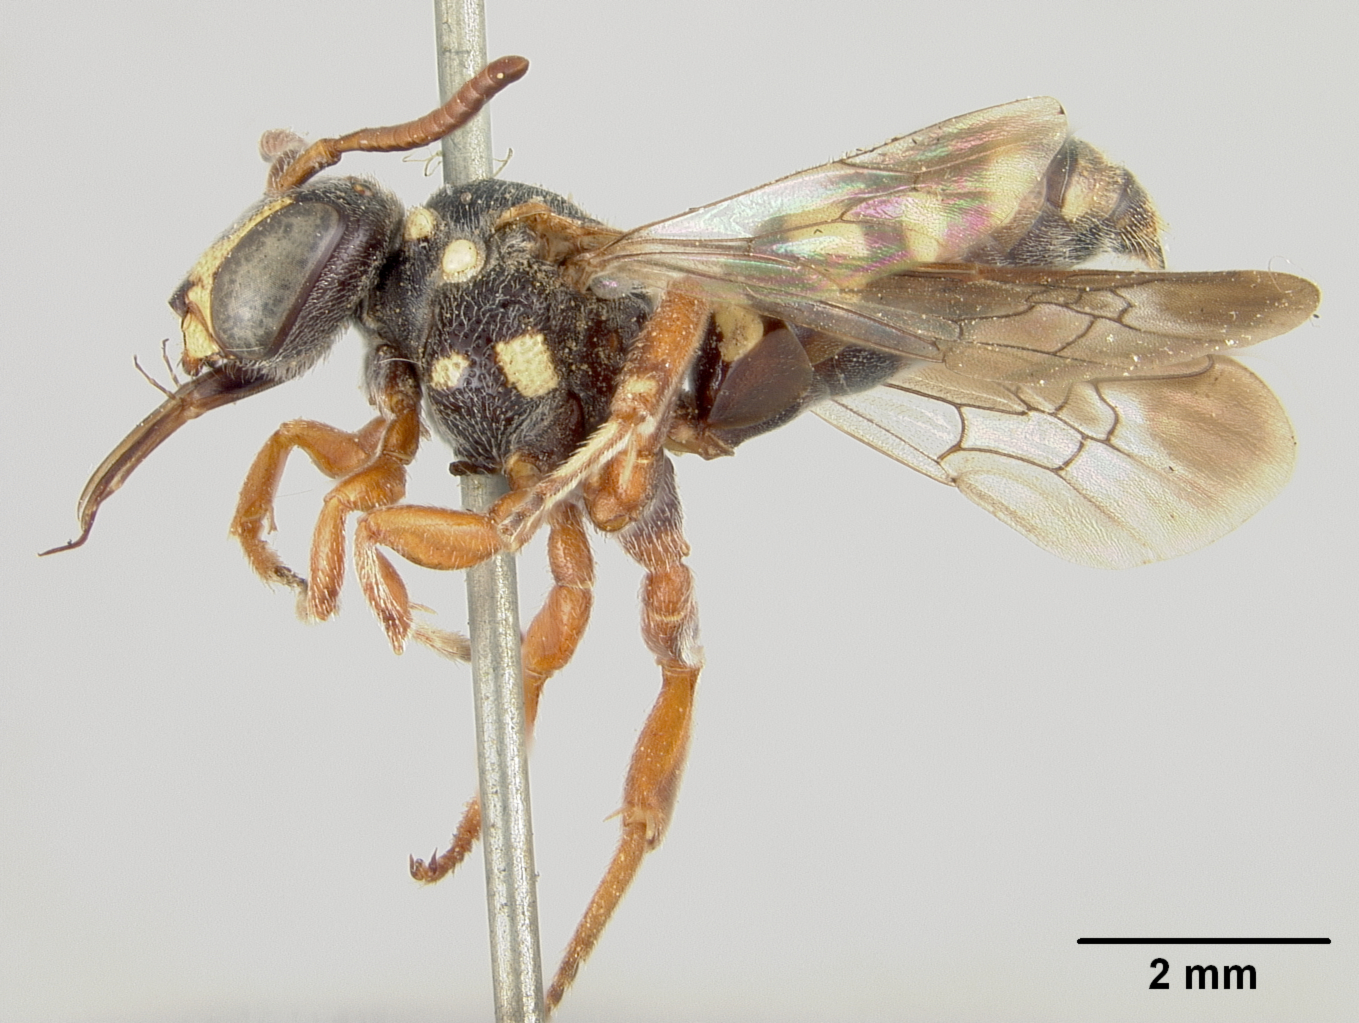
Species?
Nomada lippiae
